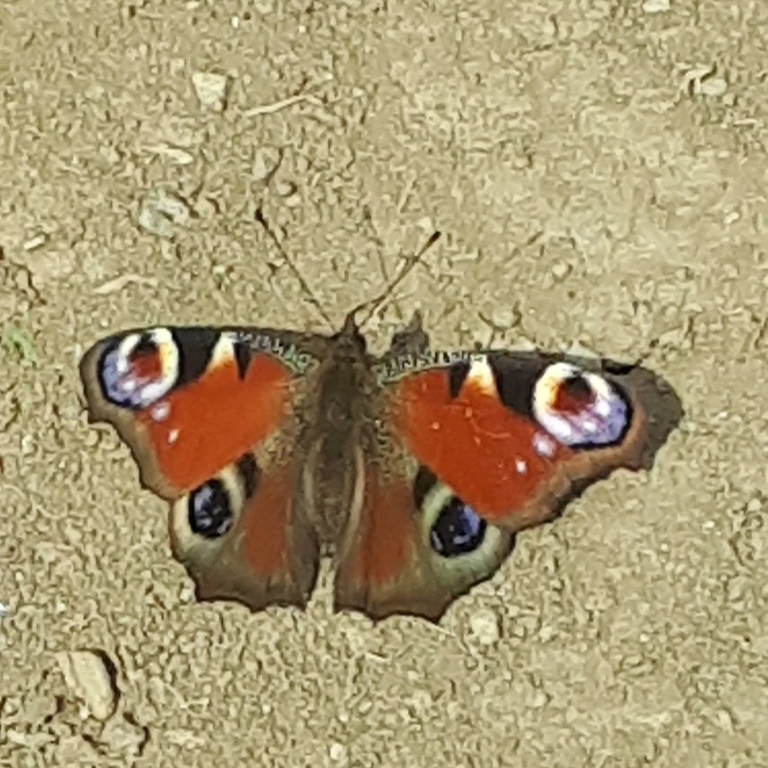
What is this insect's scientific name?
Aglais io
